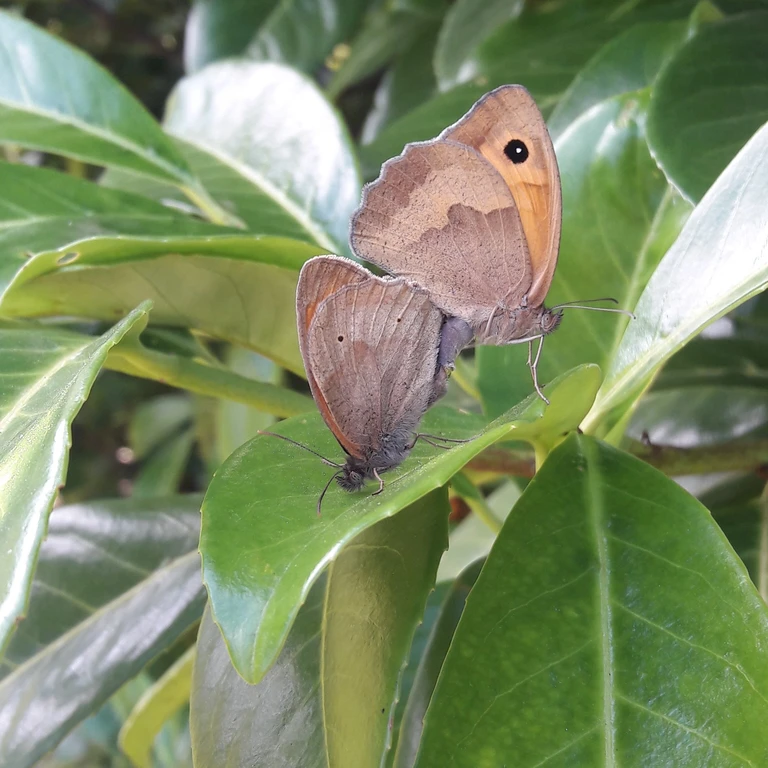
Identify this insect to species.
Maniola jurtina
